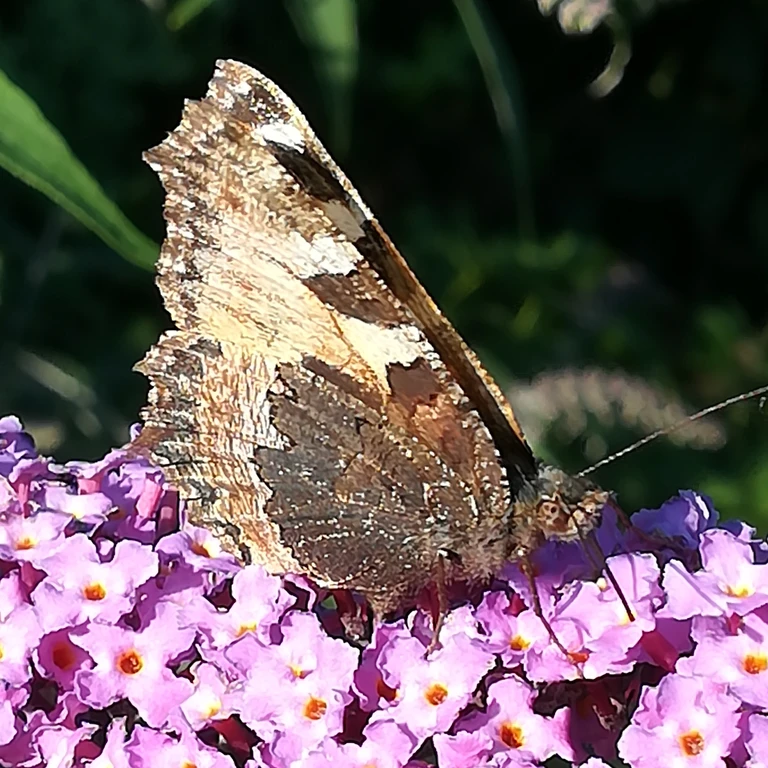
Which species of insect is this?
Aglais urticae
